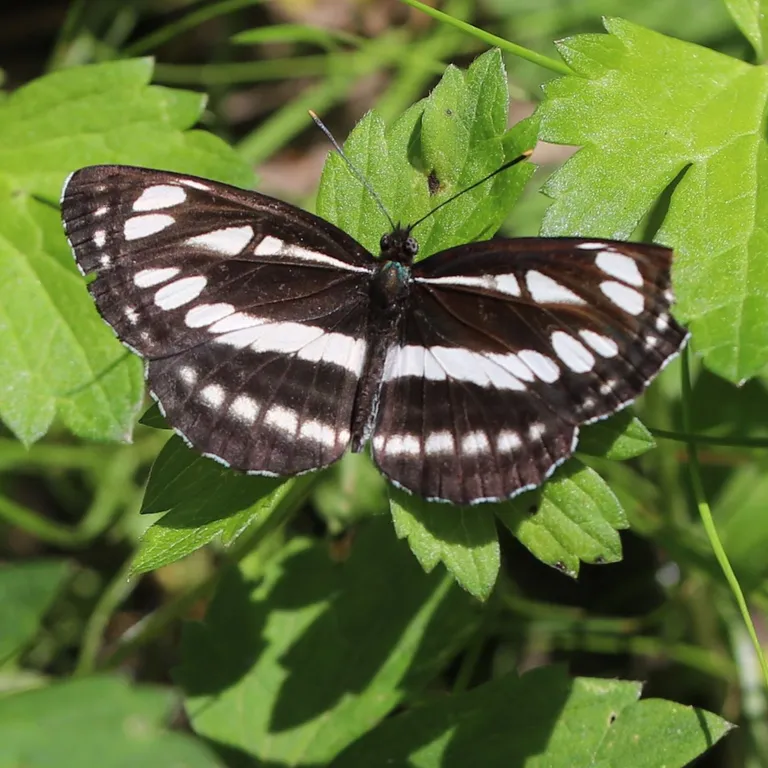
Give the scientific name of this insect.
Neptis sappho
